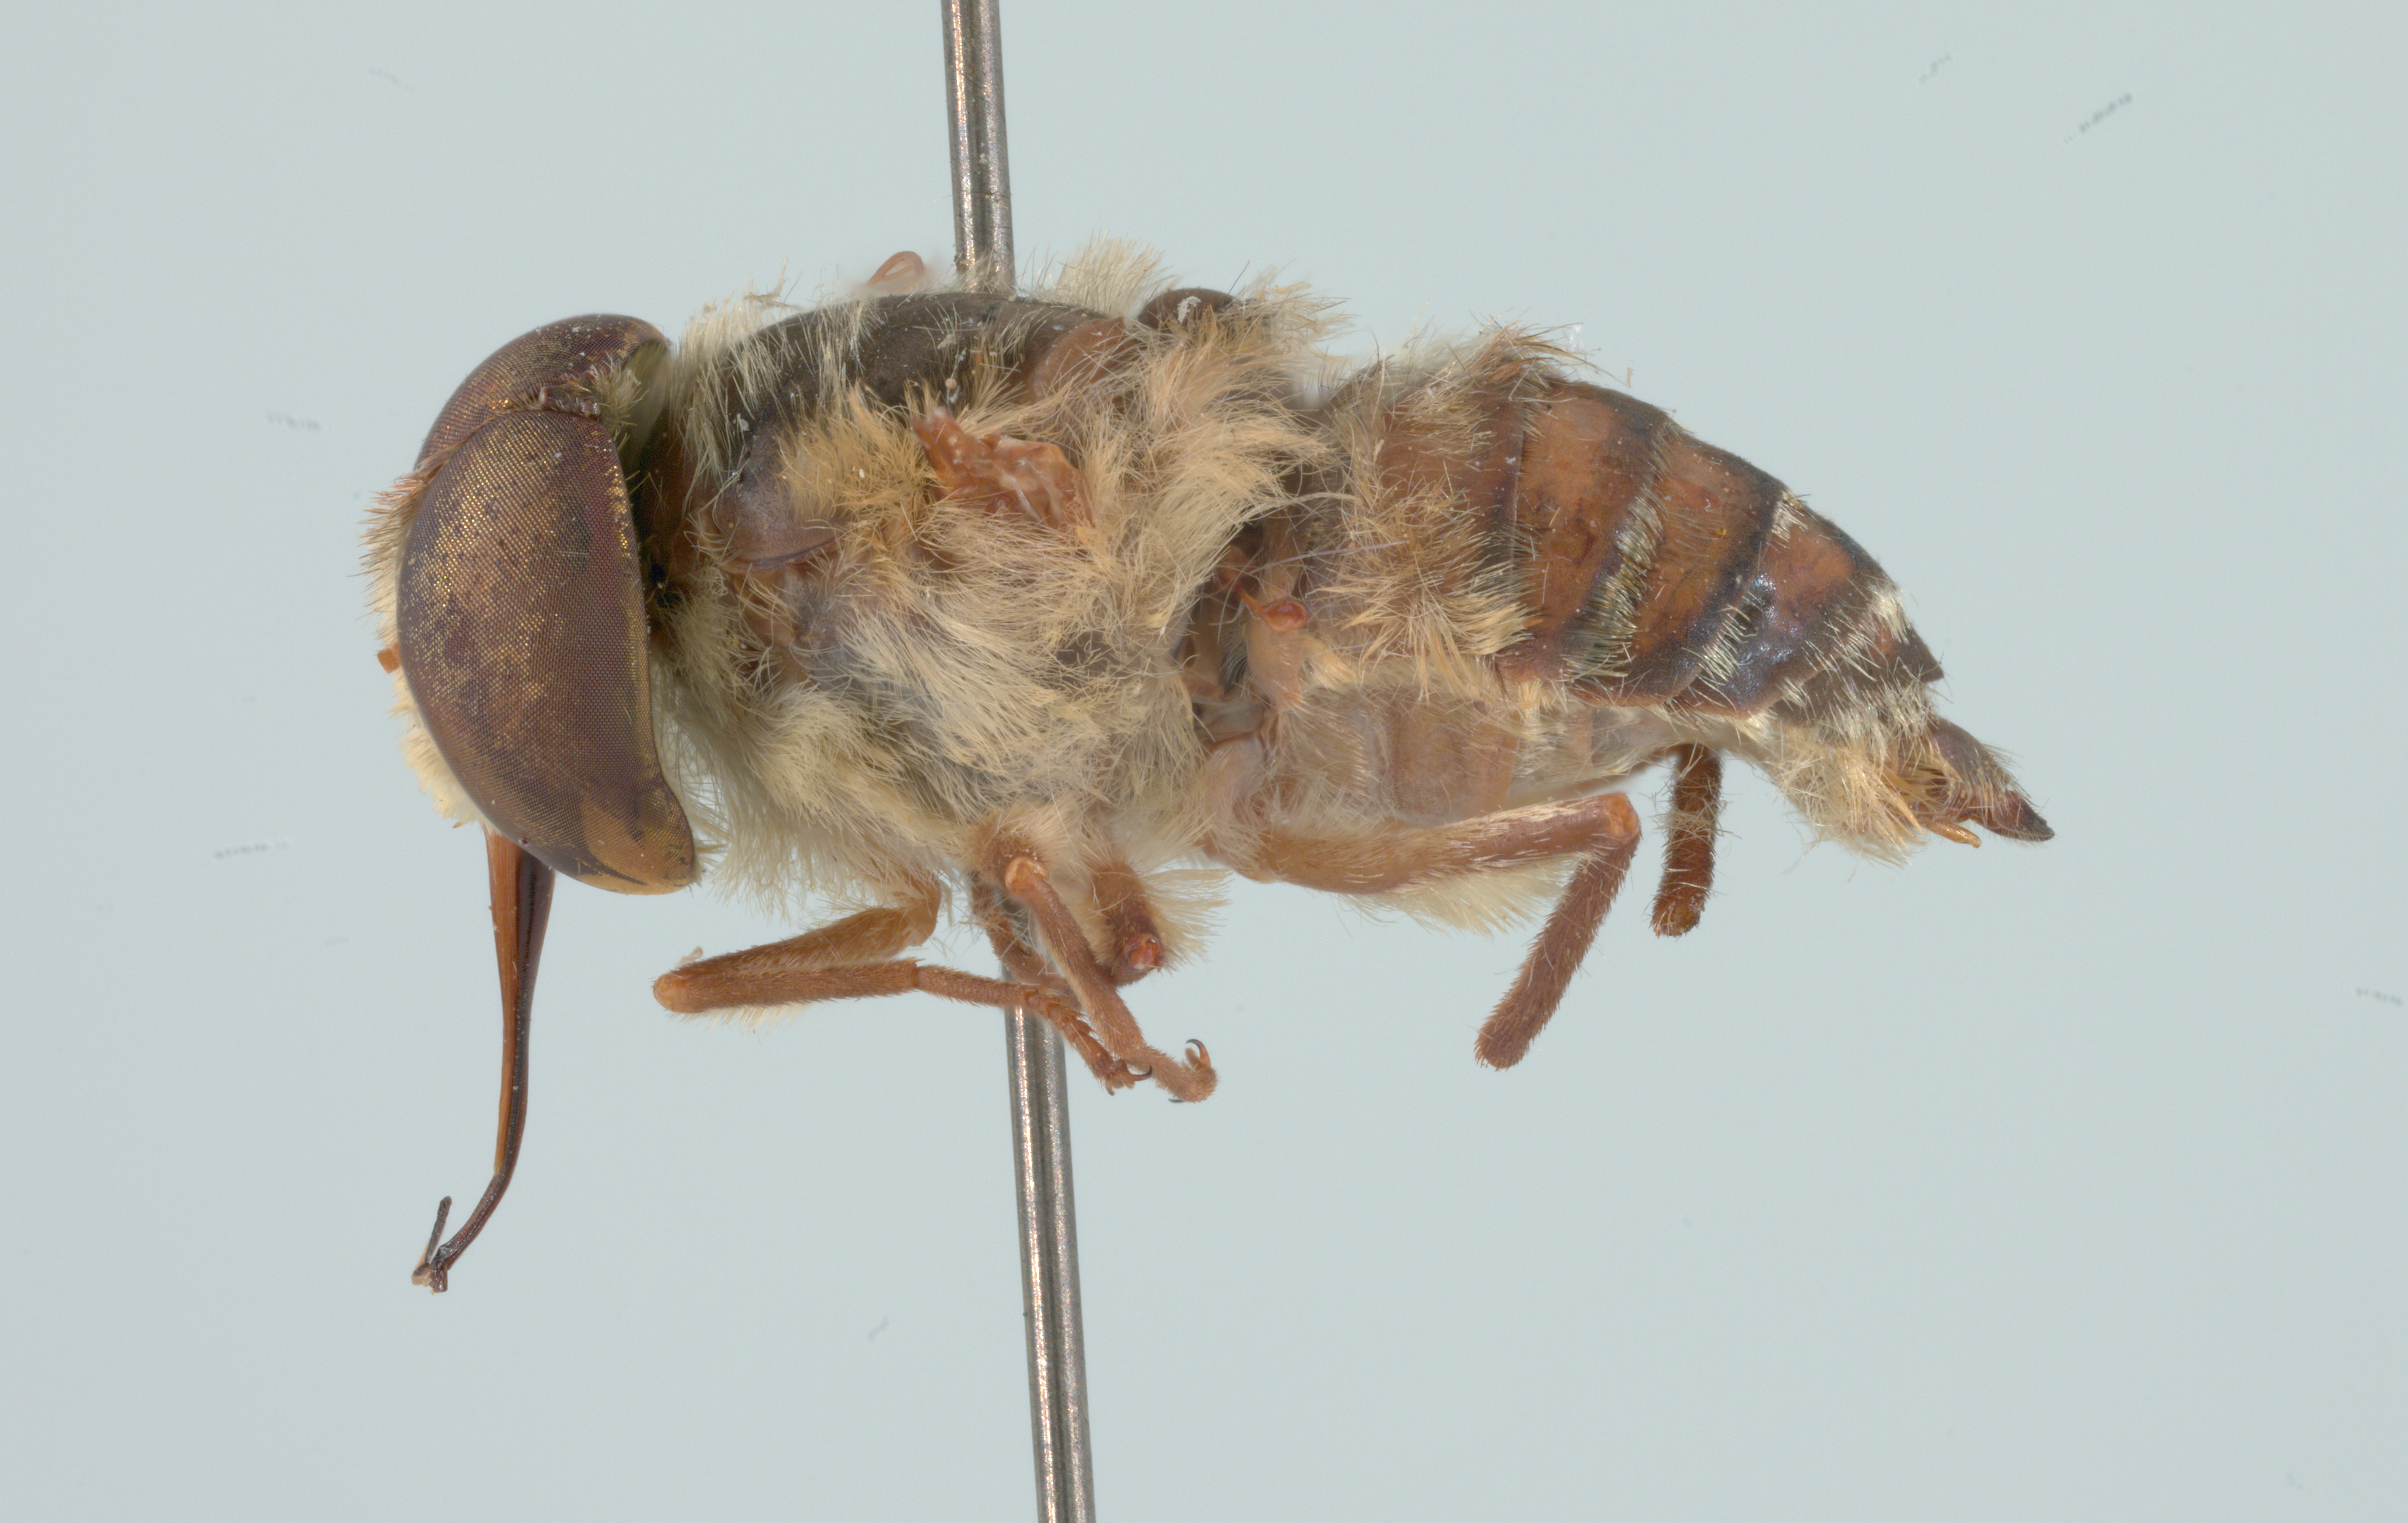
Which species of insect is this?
Neorhynchocephalus volaticus
